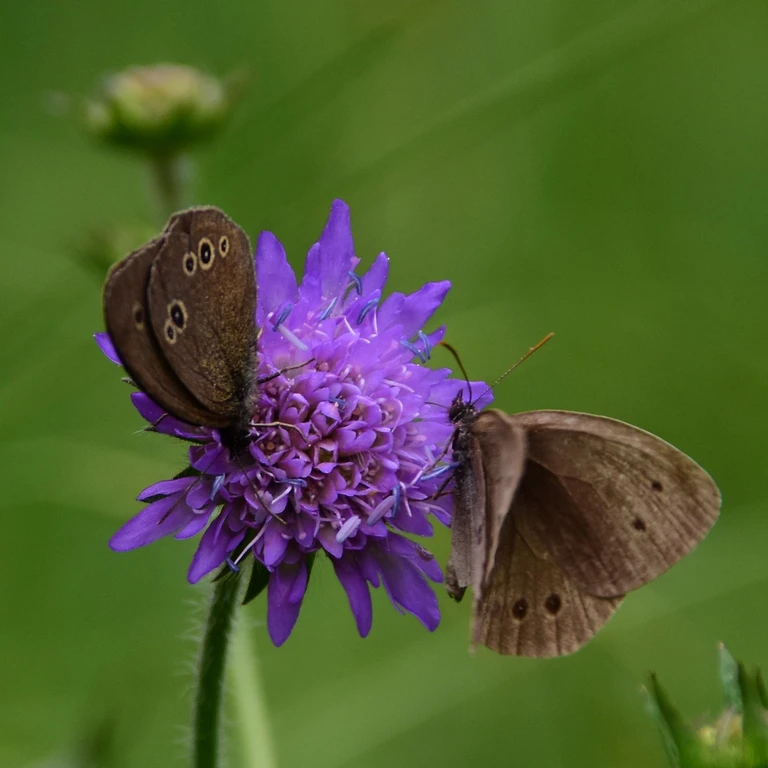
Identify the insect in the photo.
Aphantopus hyperantus
